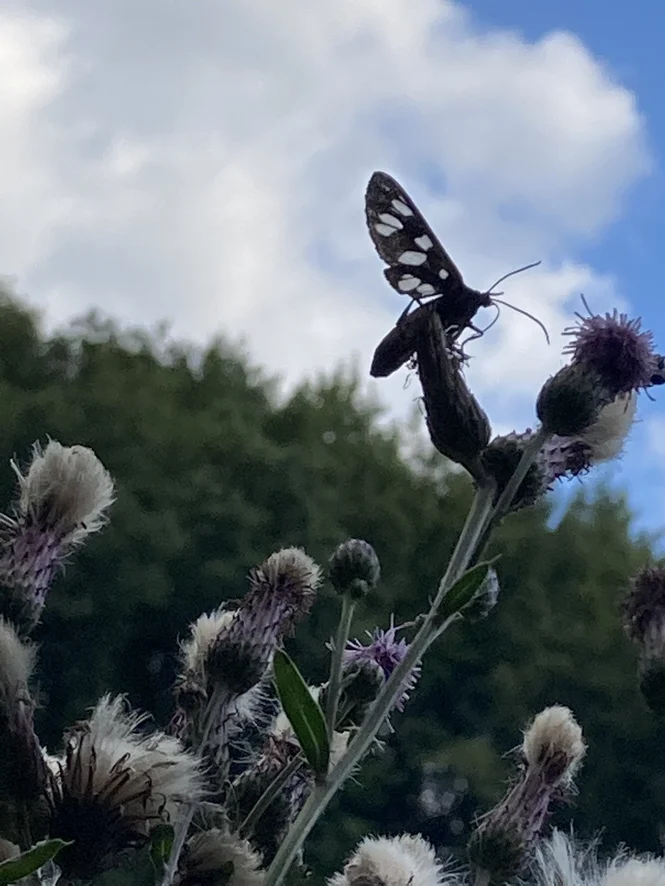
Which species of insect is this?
Amata phegea
